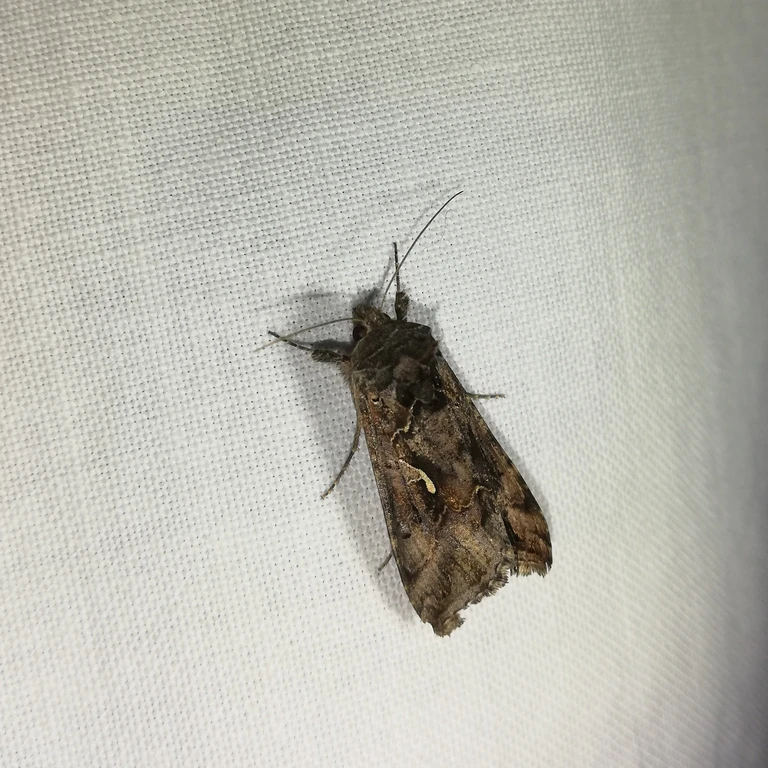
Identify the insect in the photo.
Autographa gamma
